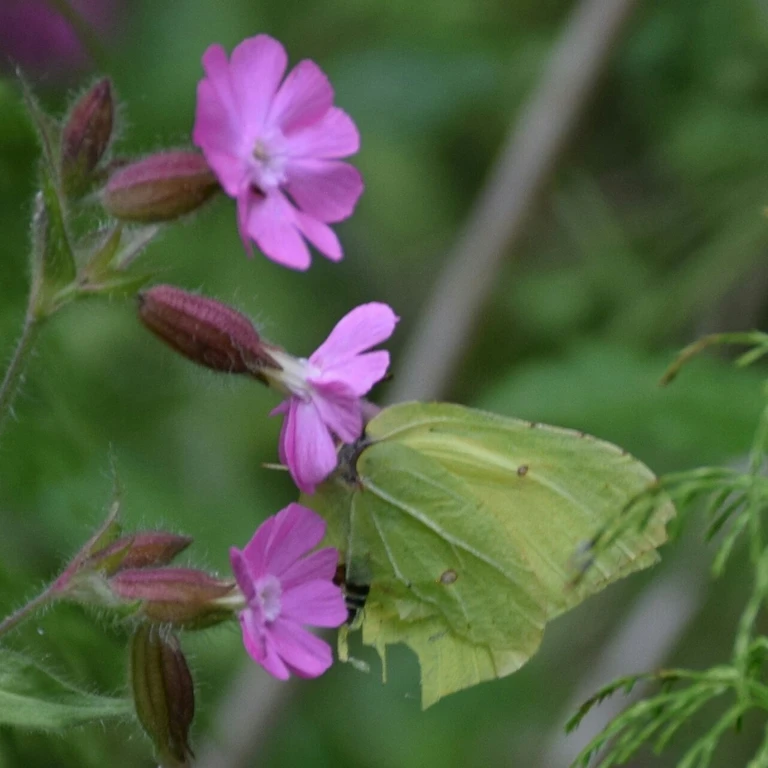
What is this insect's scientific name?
Gonepteryx rhamni
